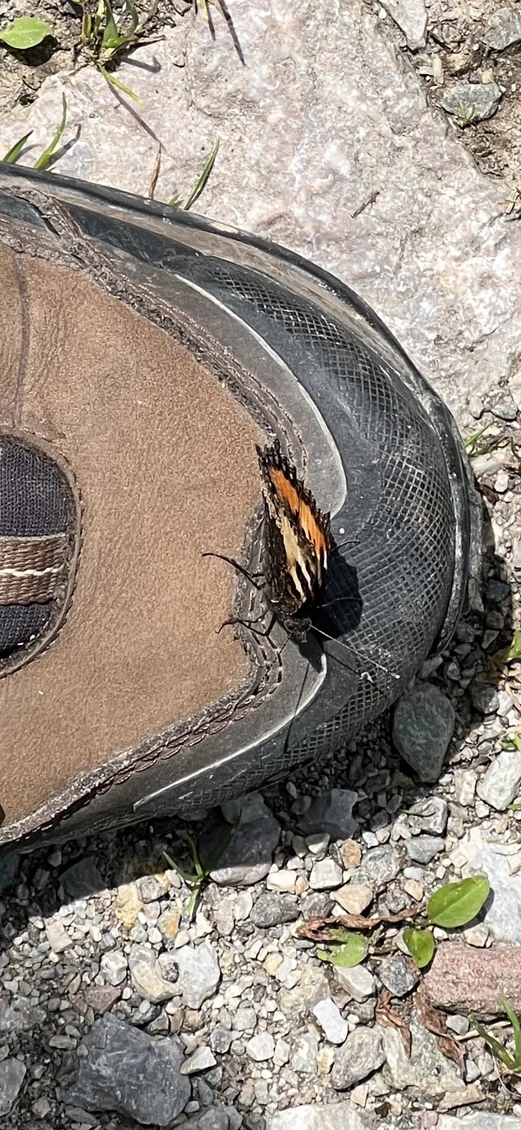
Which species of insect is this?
Aglais urticae
